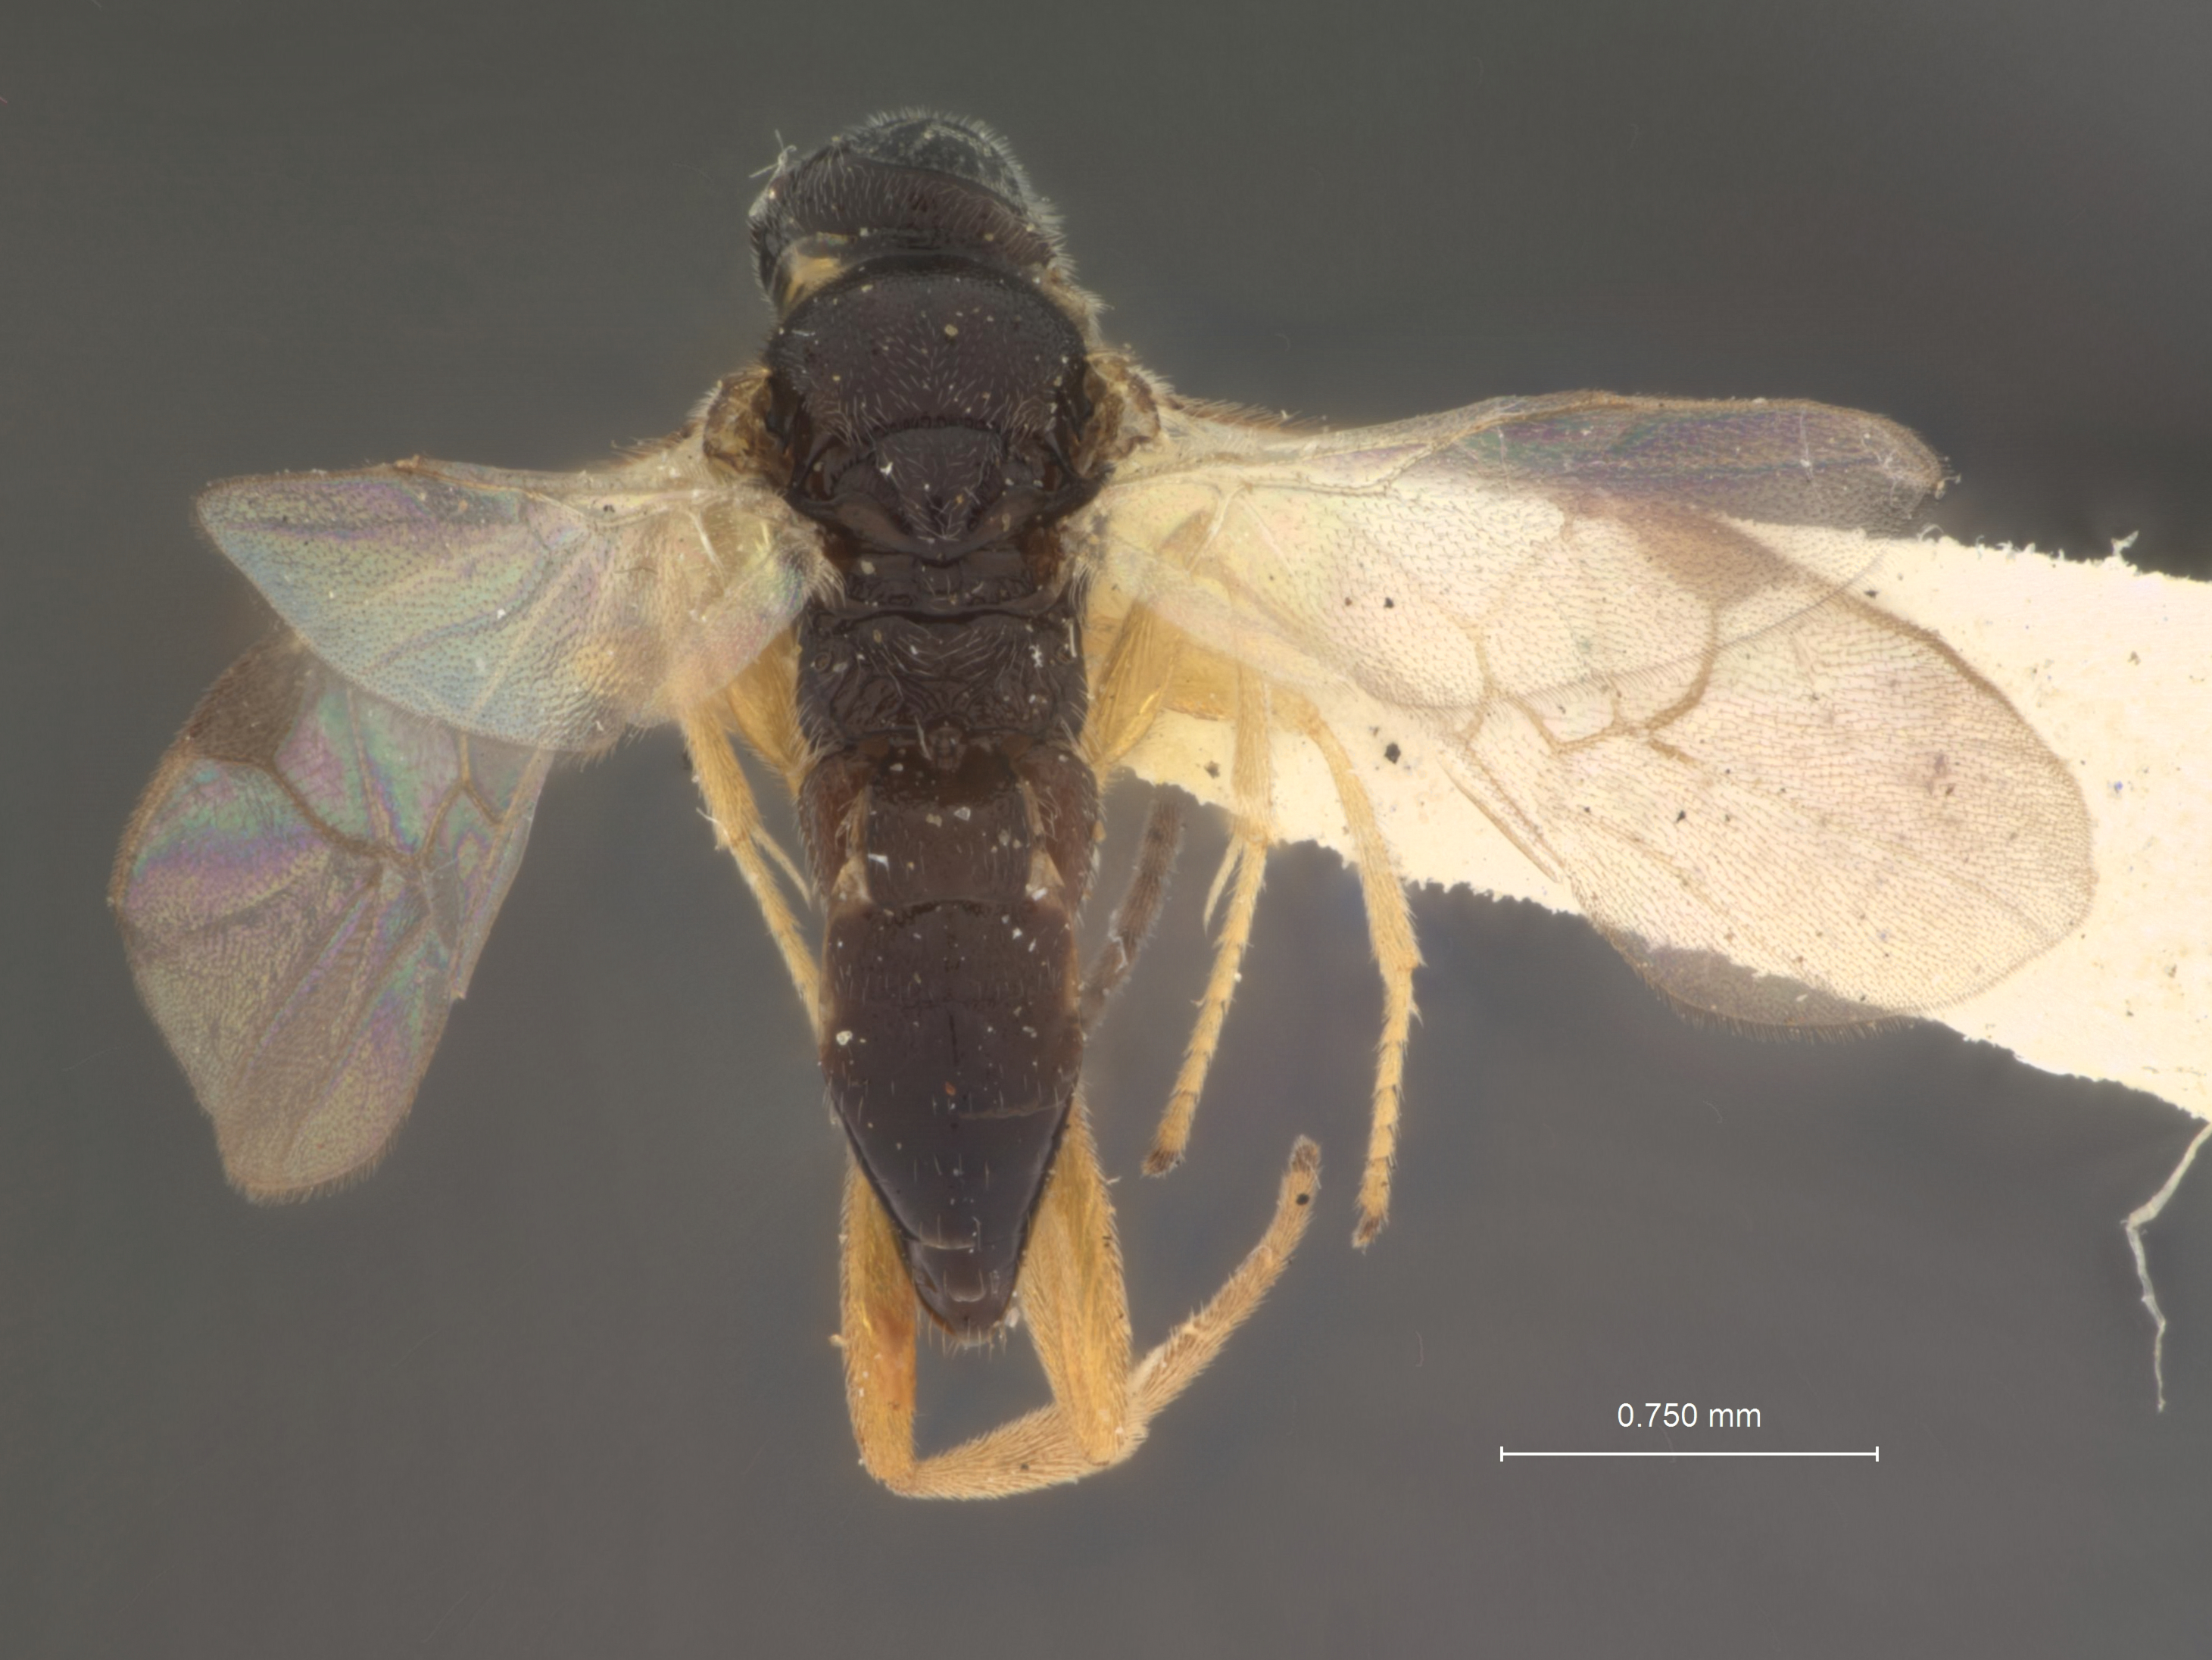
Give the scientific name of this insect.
Apanteles pyrophiliae
